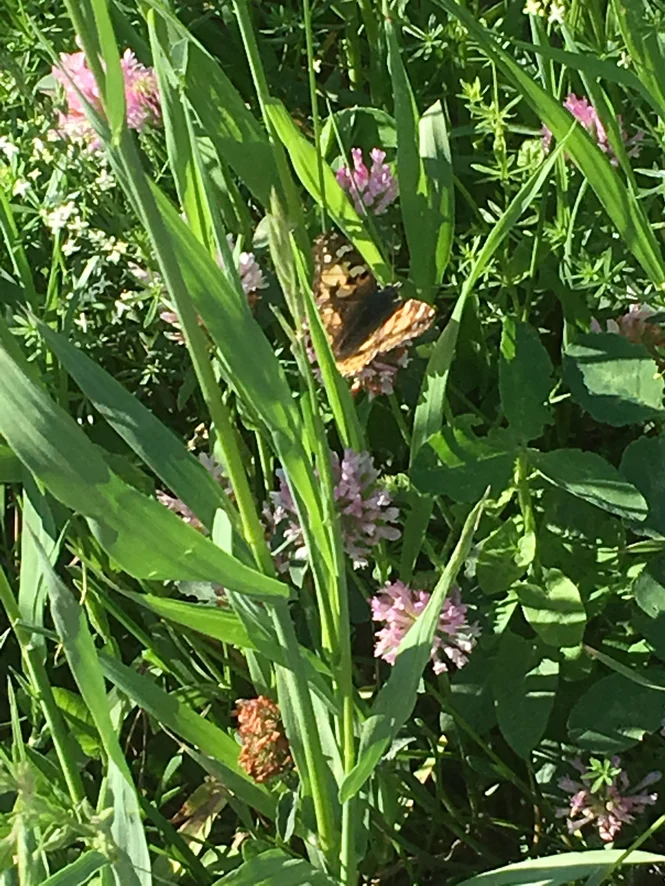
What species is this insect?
Vanessa cardui
